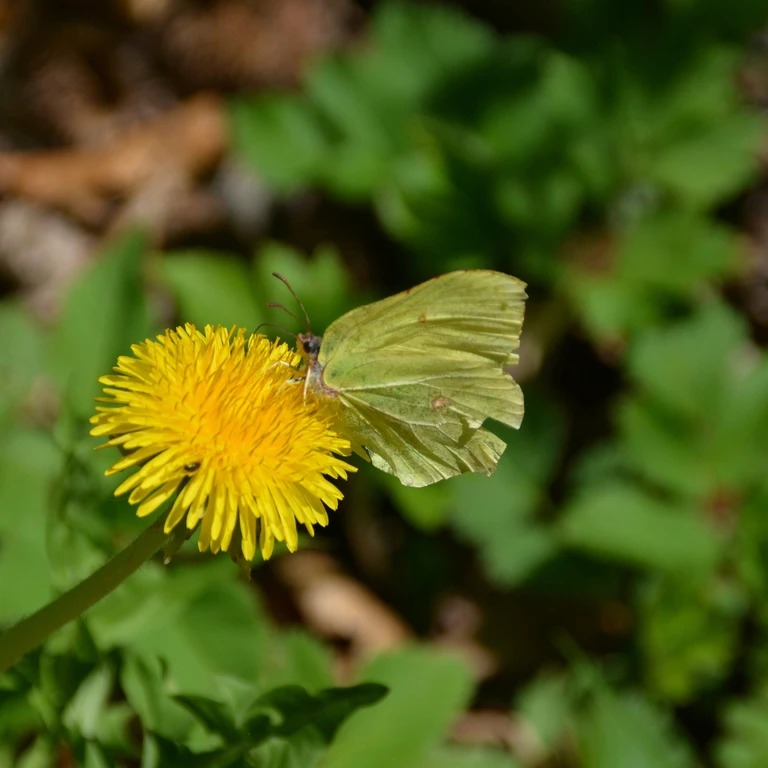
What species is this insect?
Gonepteryx rhamni
